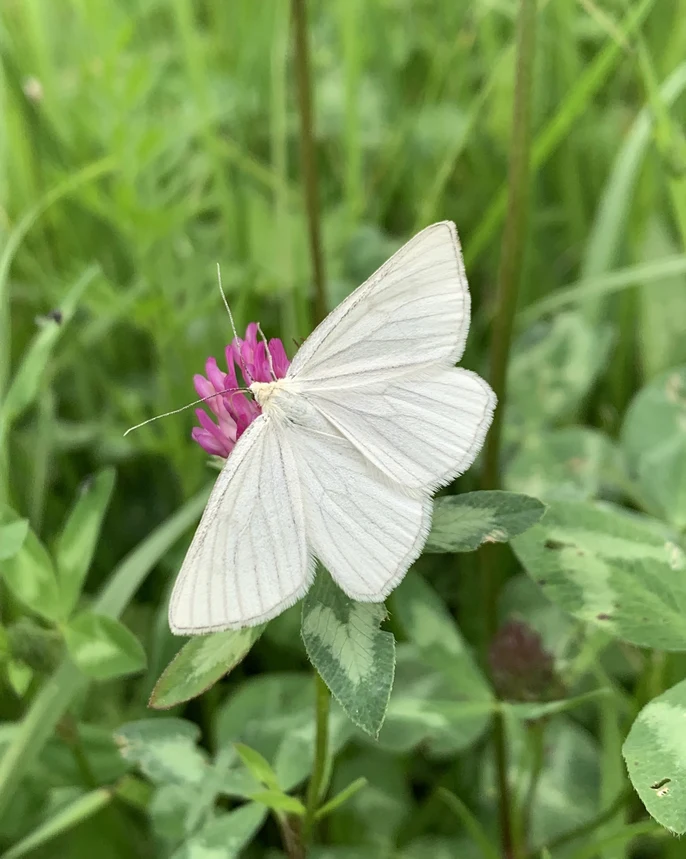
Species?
Siona lineata
